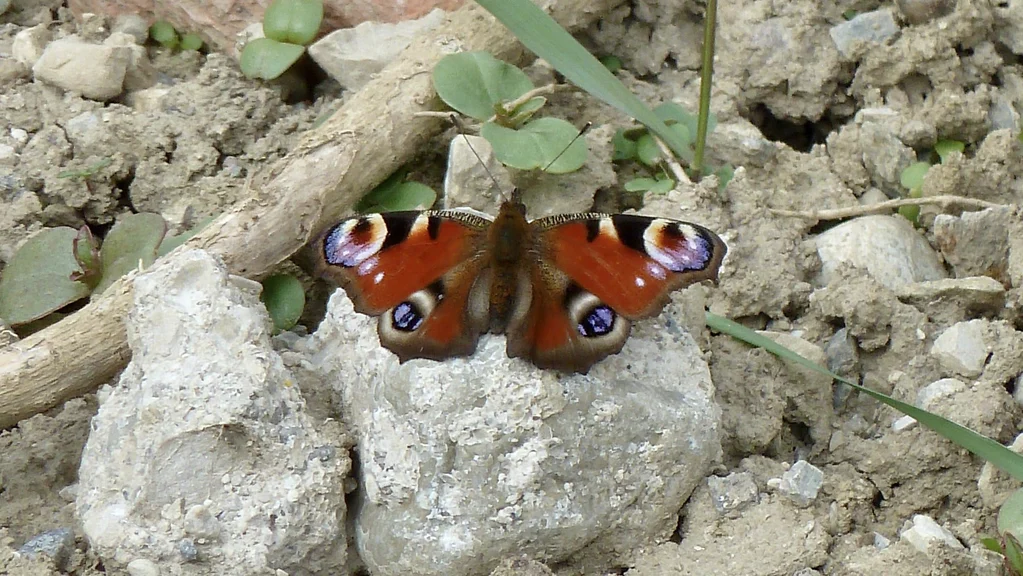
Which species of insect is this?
Aglais io
